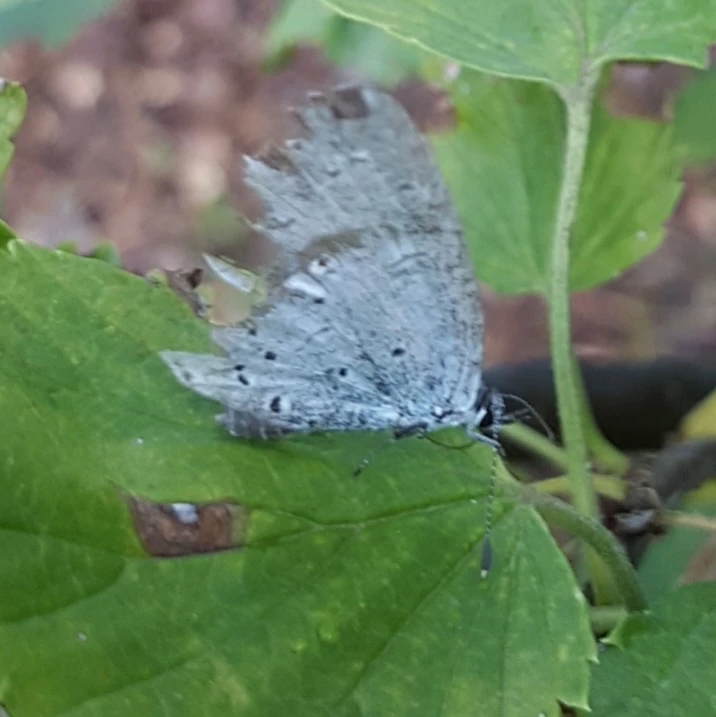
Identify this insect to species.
Celastrina argiolus
